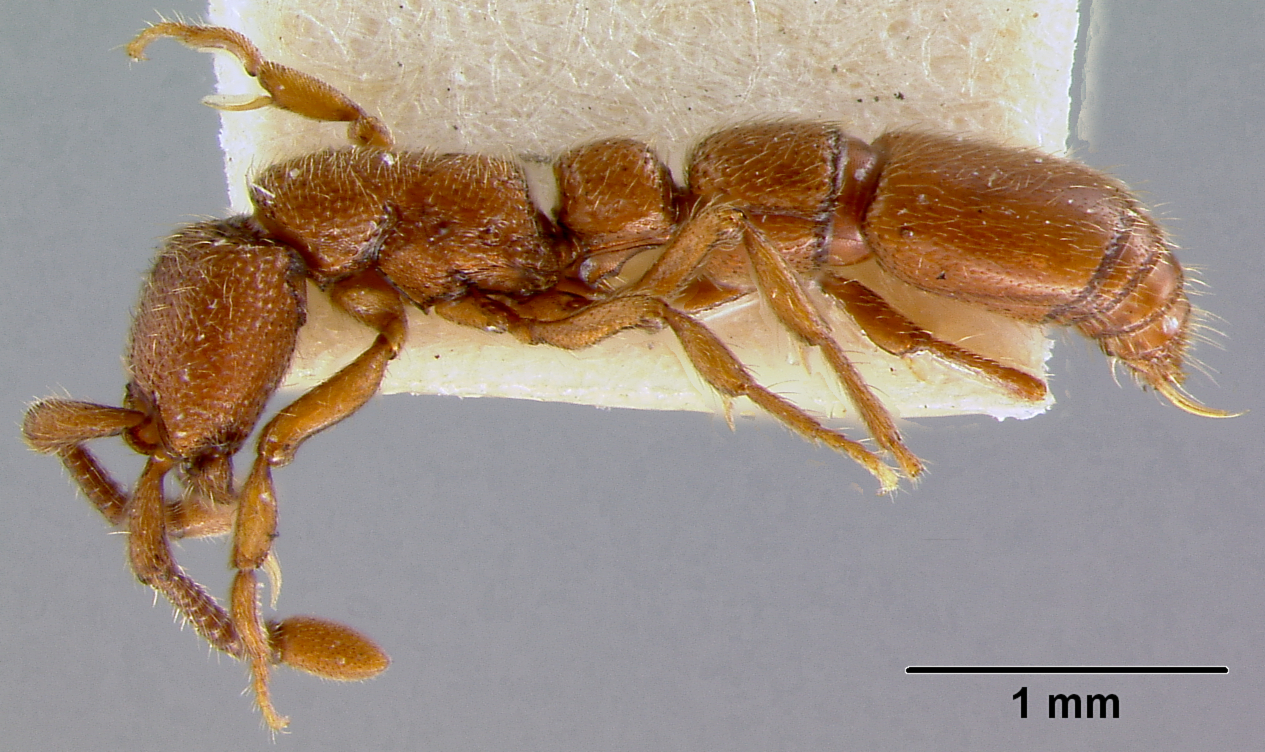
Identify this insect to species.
Cerapachys augustae
